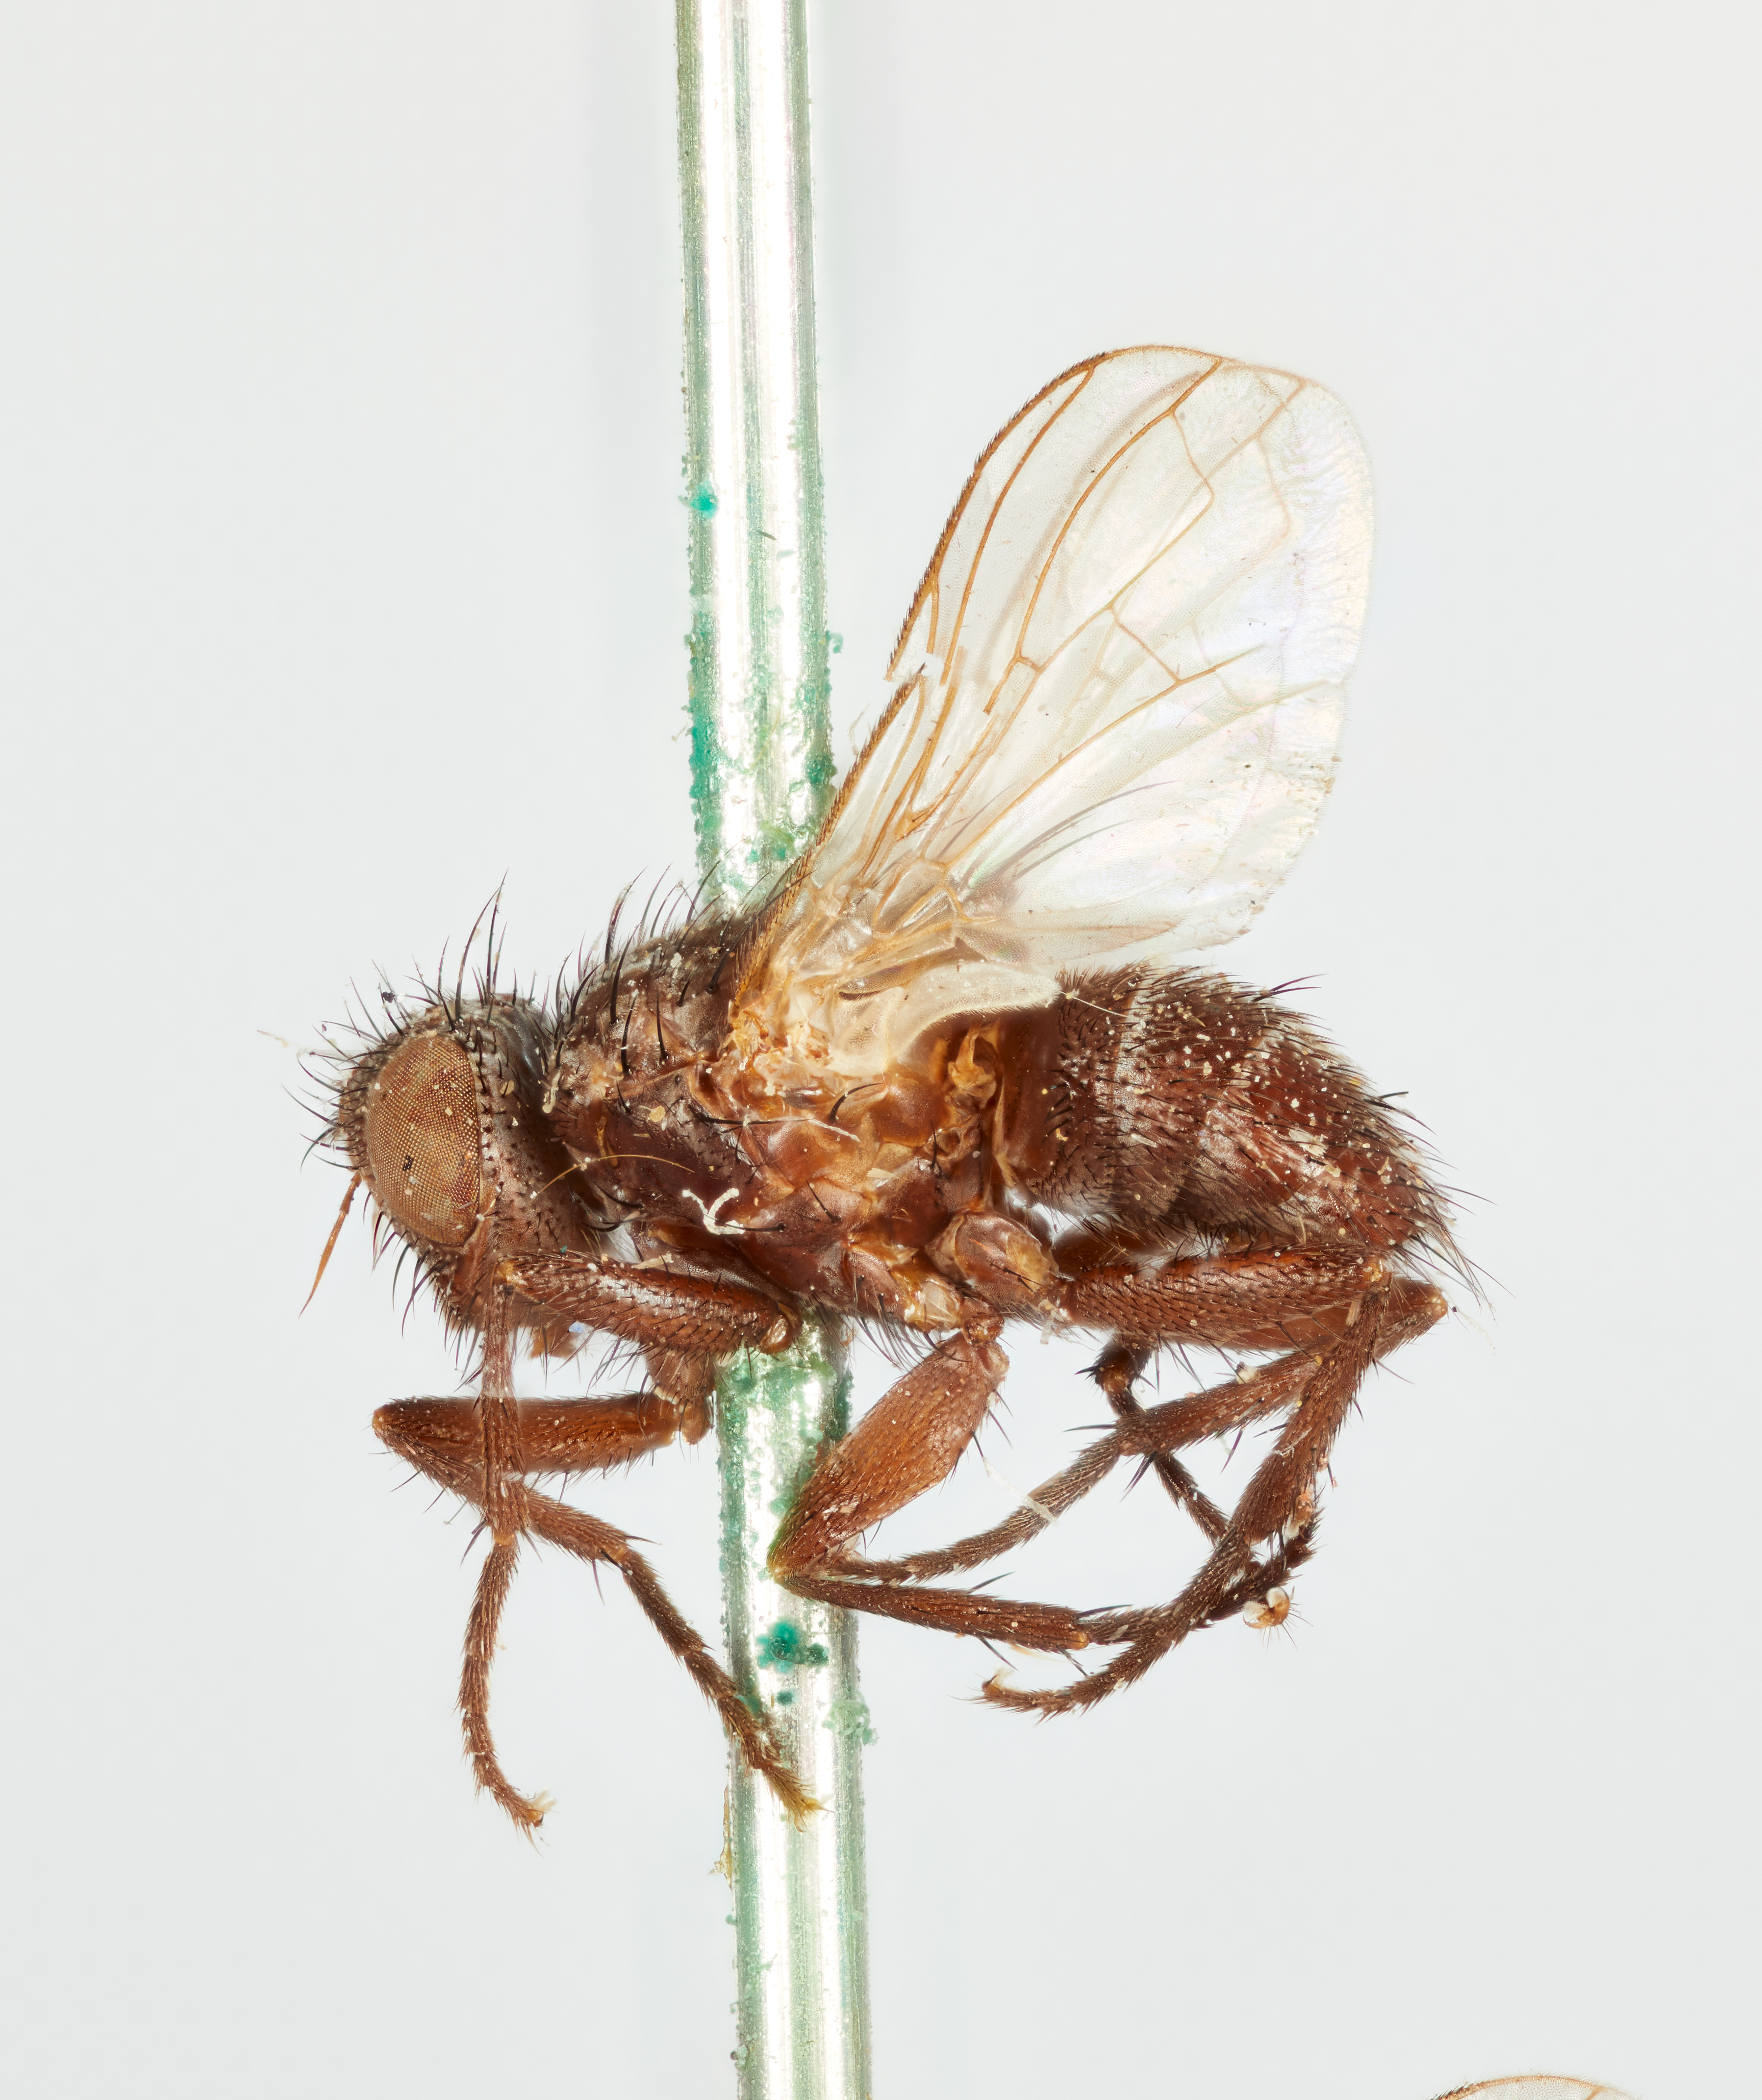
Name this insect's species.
Paradmontia brevis
